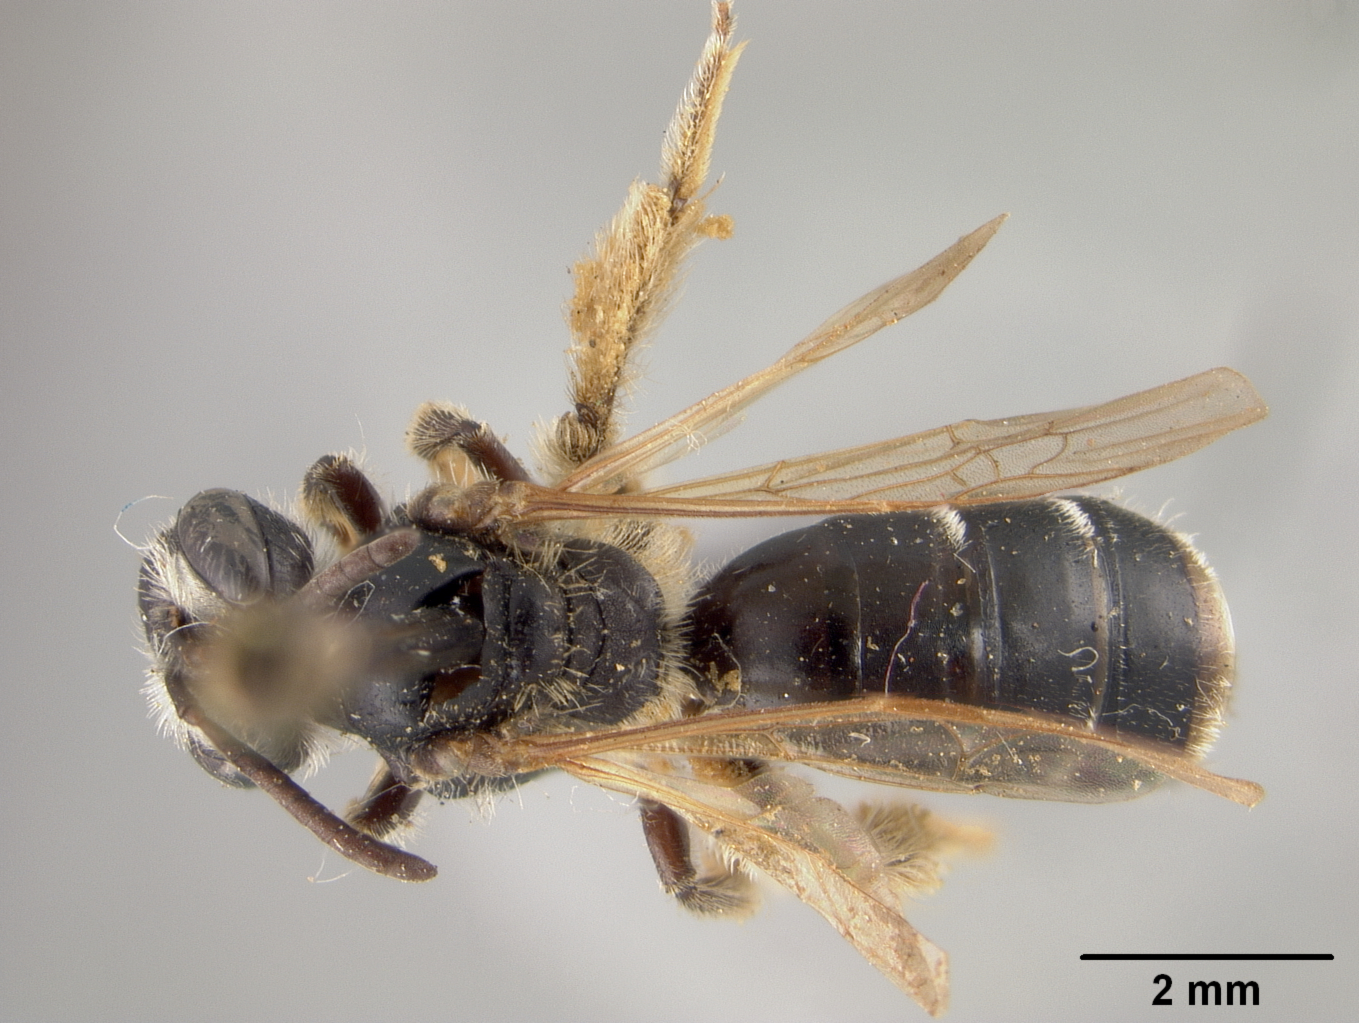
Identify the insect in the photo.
Andrena dreisbachi
